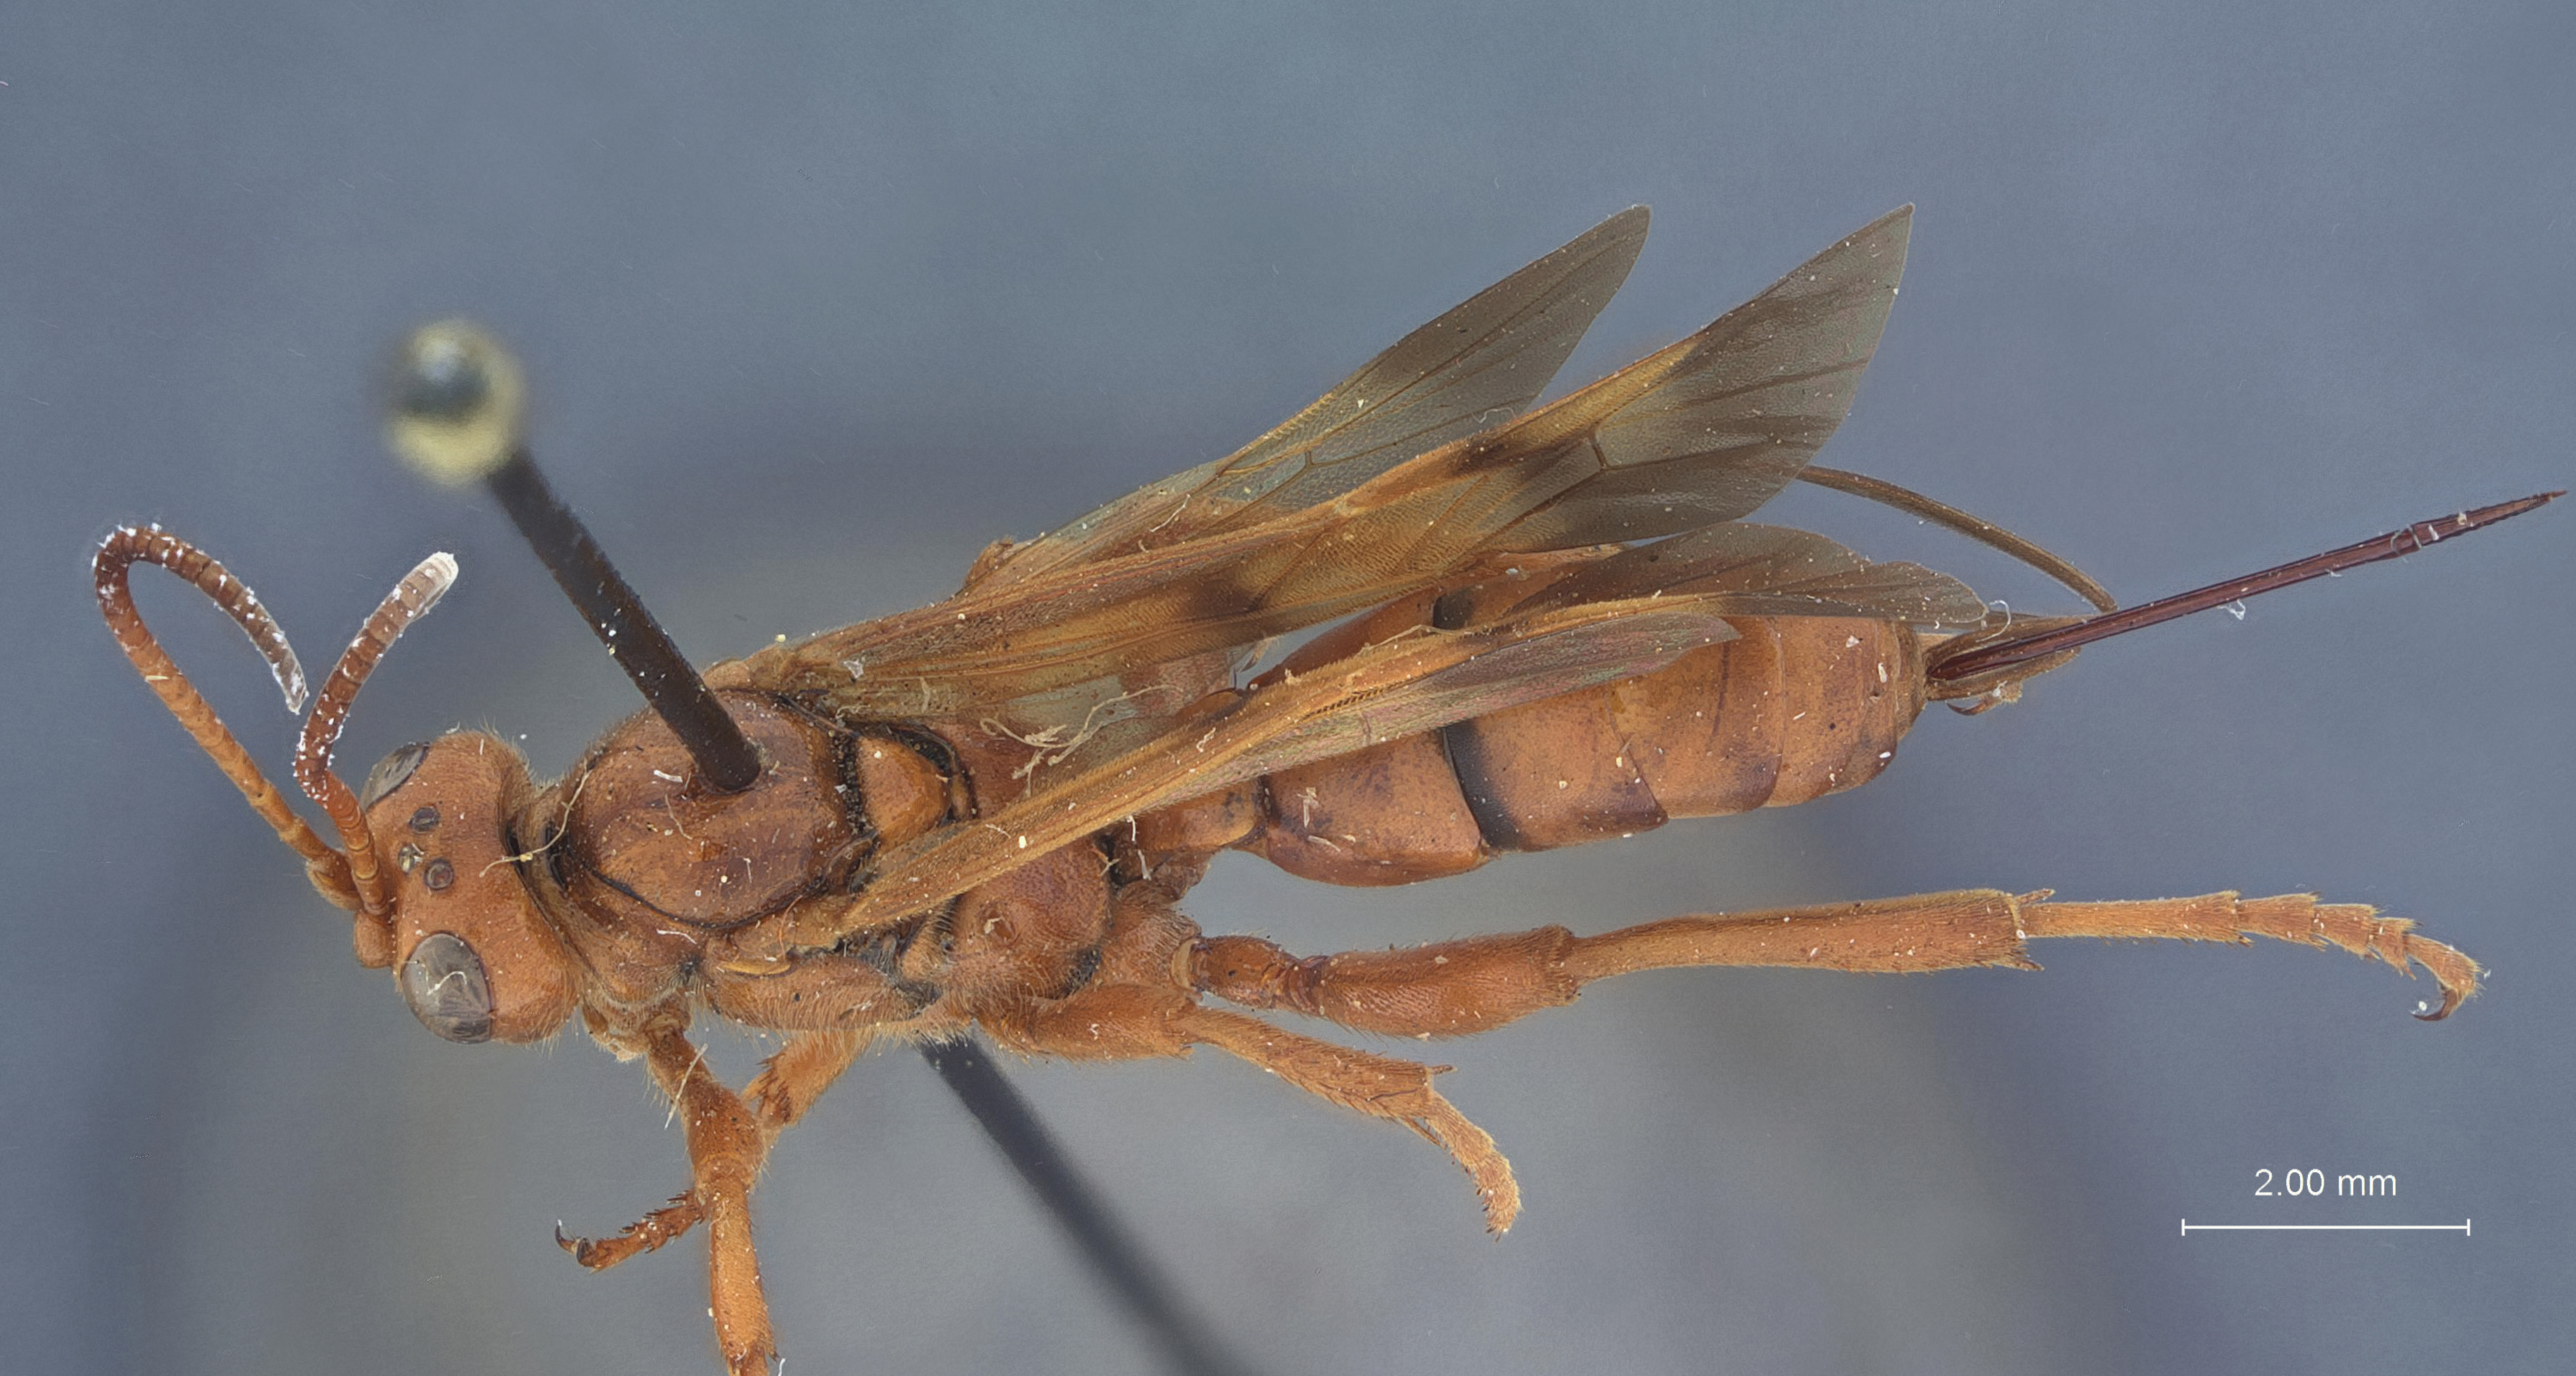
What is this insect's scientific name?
Compsocryptus resolutus
